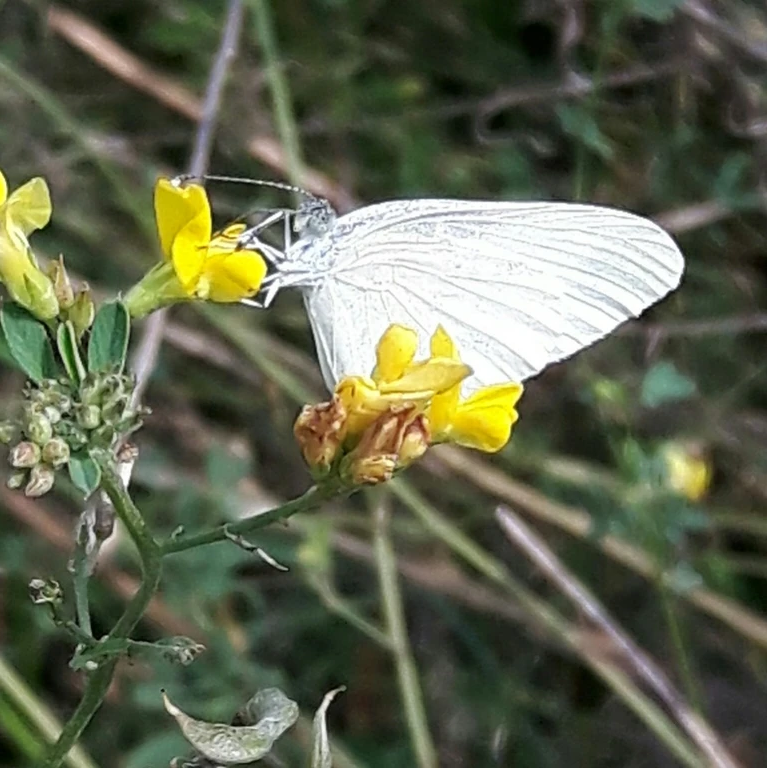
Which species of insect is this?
Leptidea sinapis/juvernica
